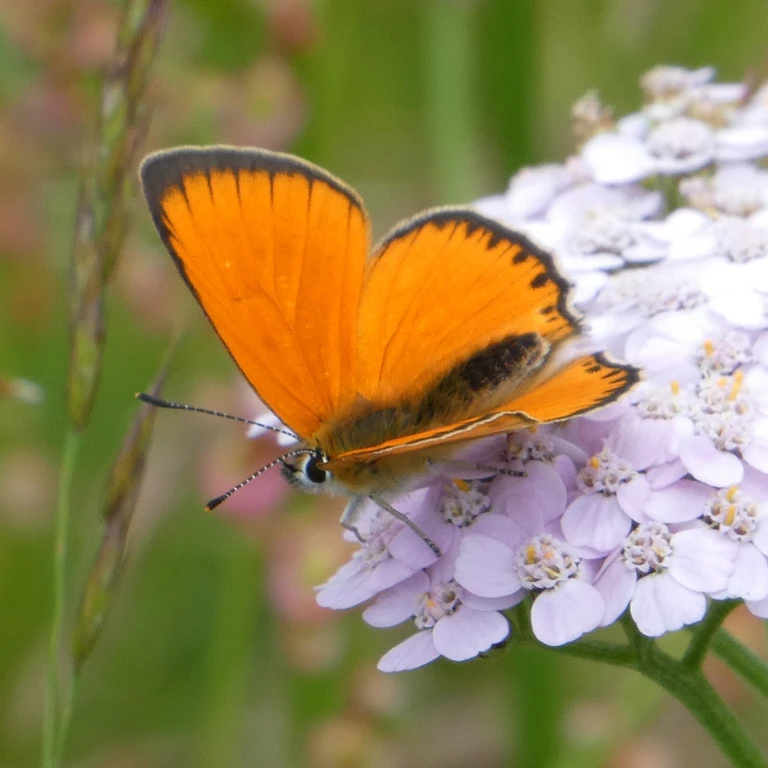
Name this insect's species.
Lycaena virgaureae
